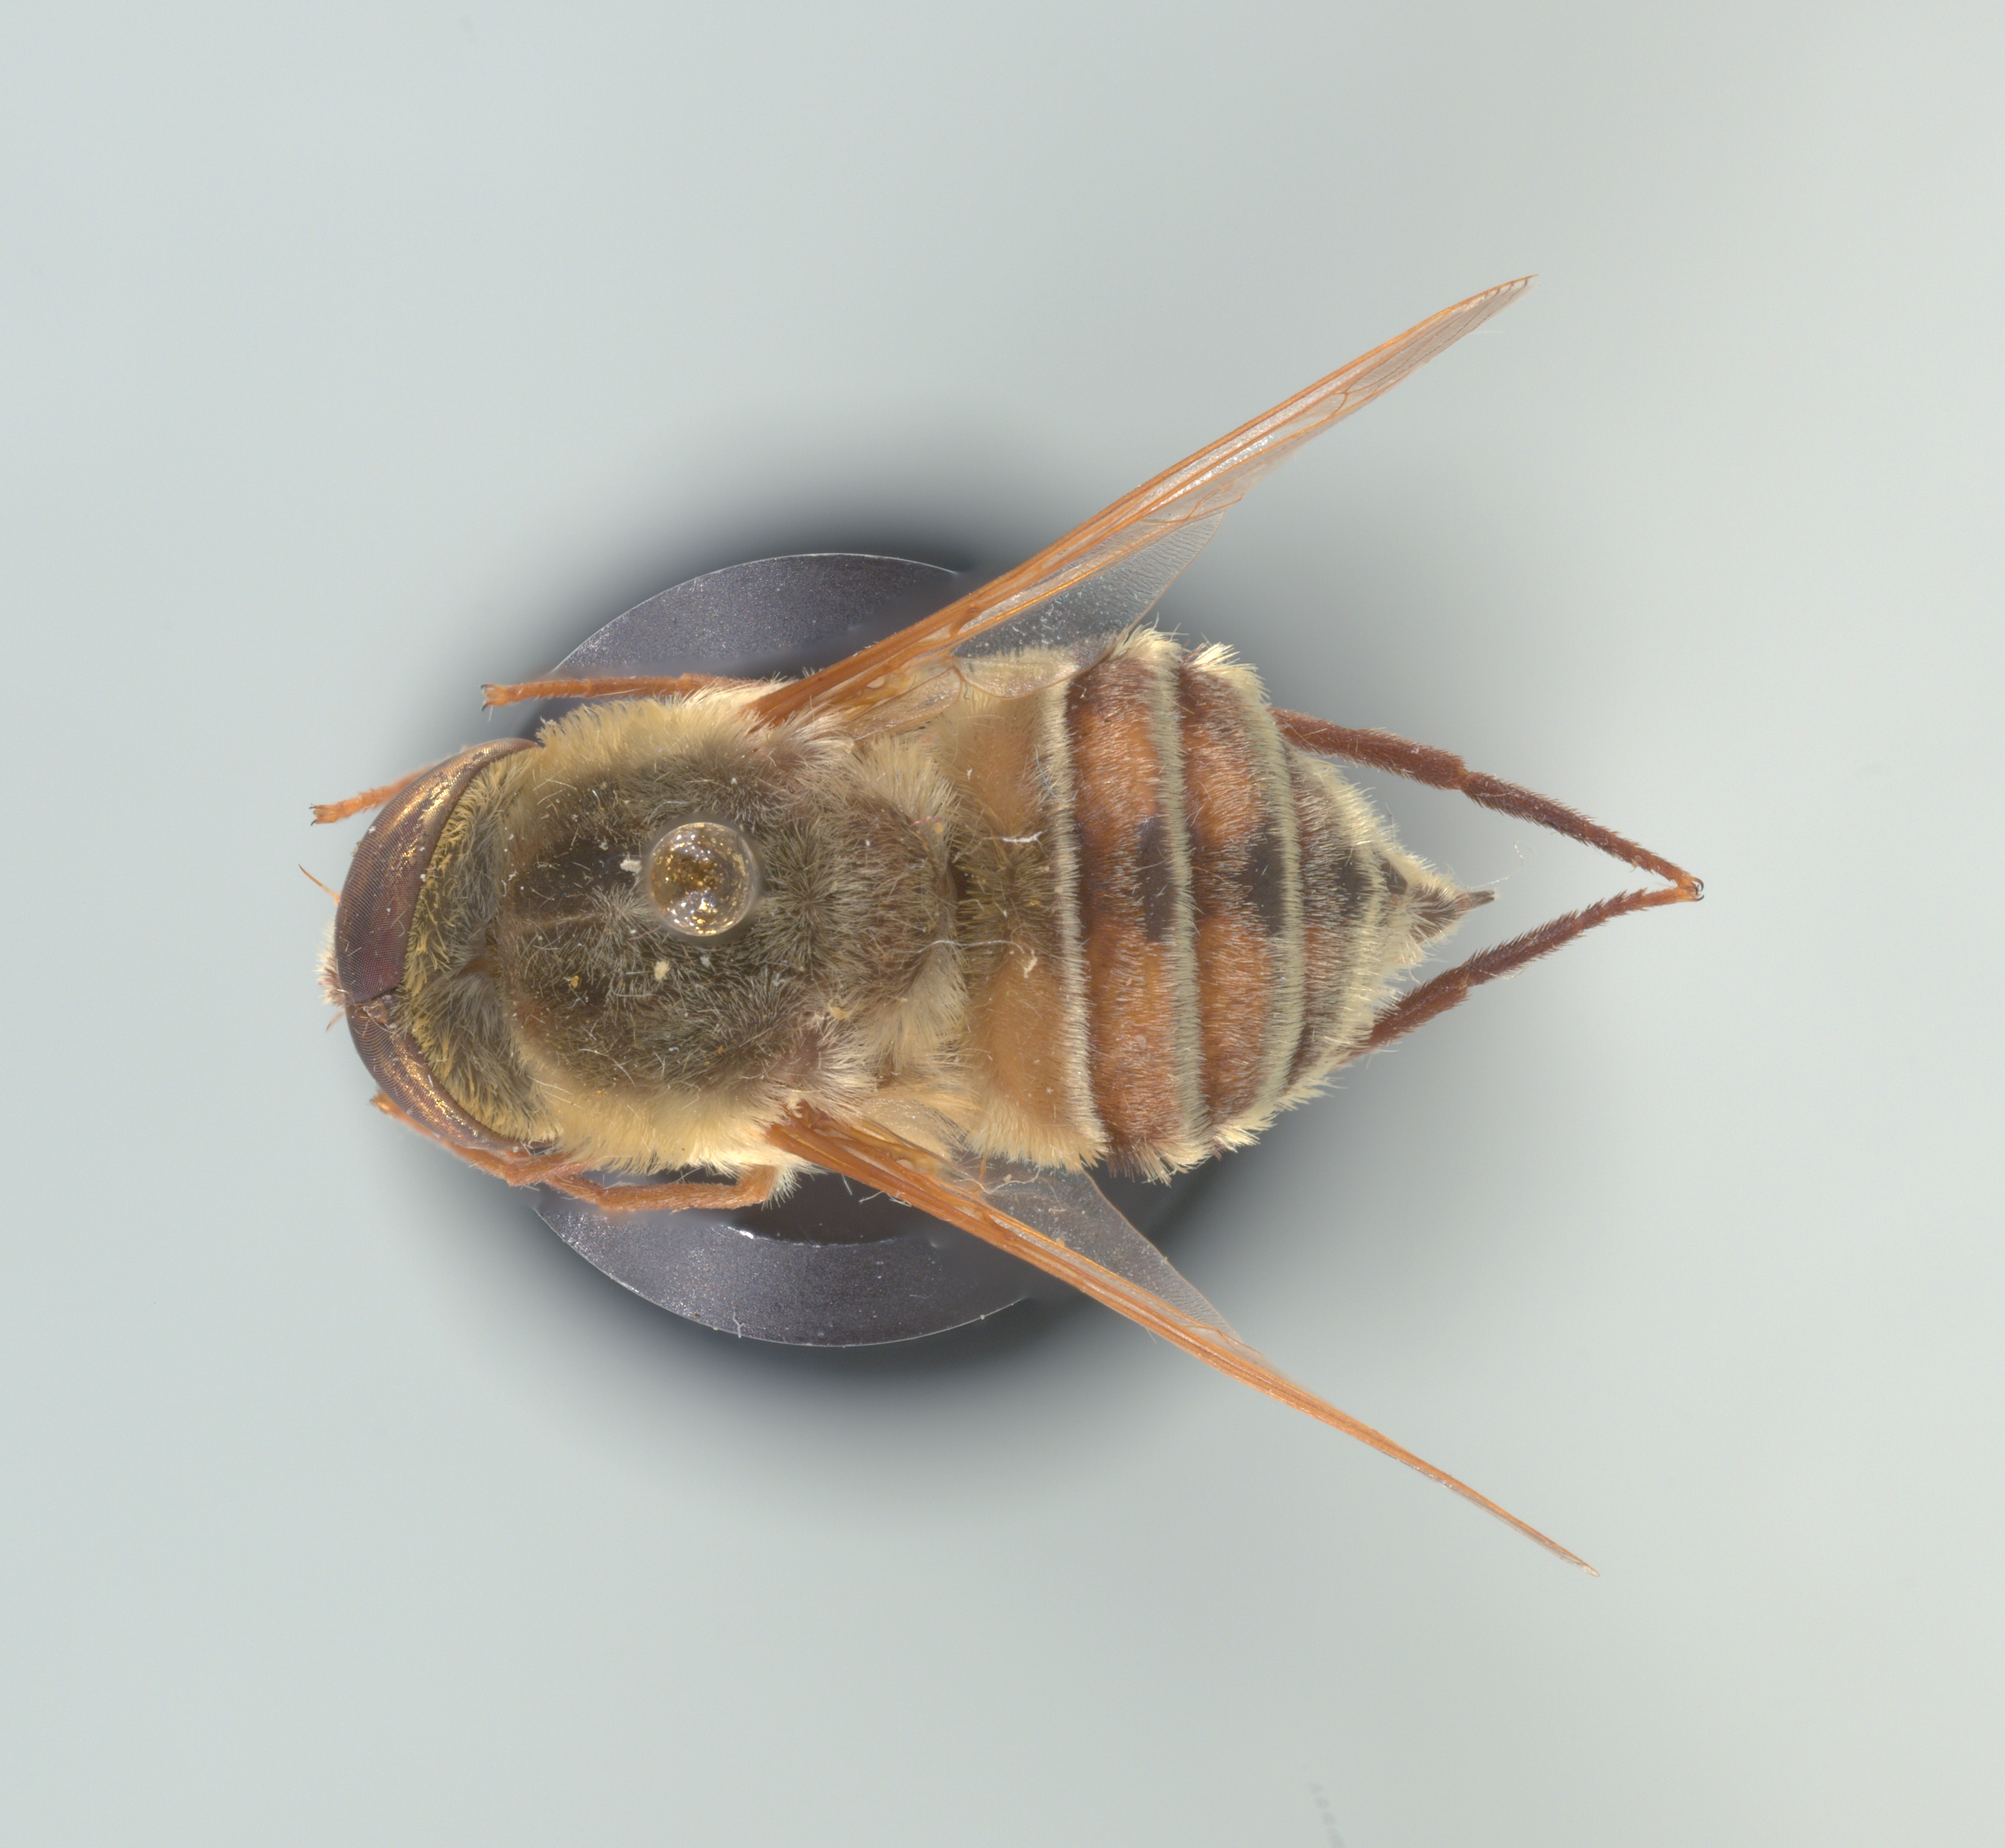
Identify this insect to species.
Neorhynchocephalus volaticus
